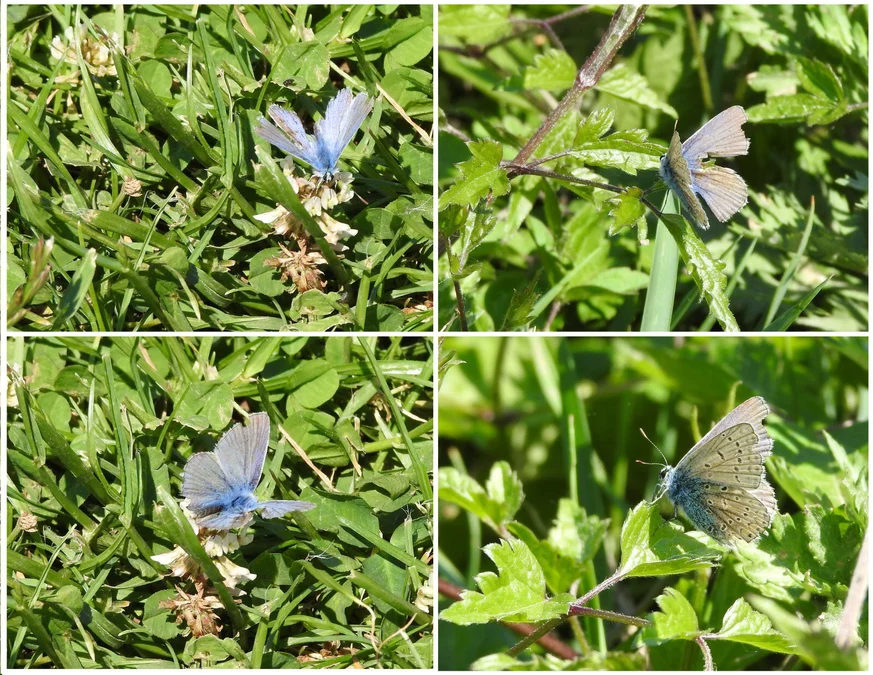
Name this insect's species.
Polyommatus icarus
